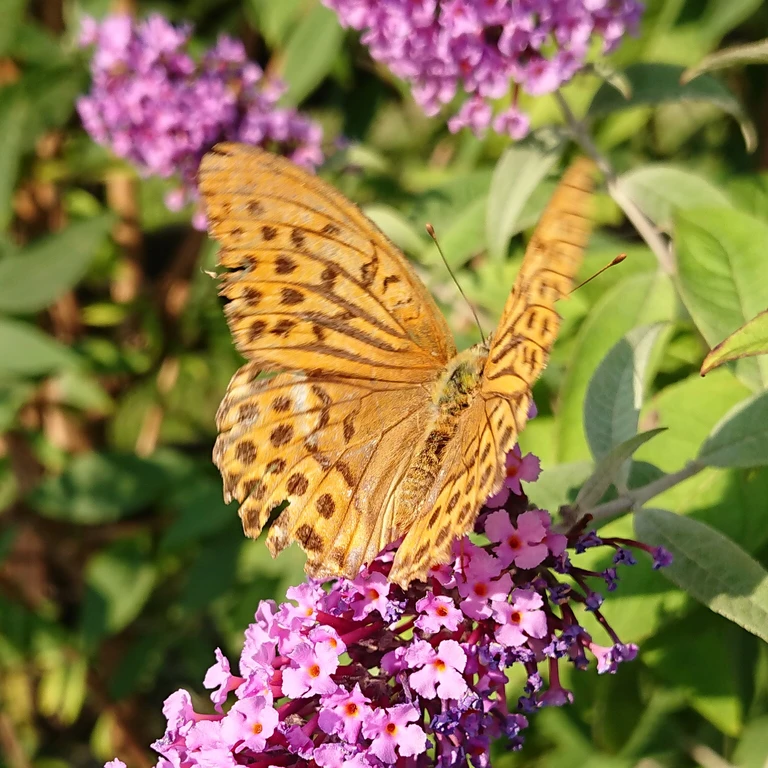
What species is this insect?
Argynnis paphia
